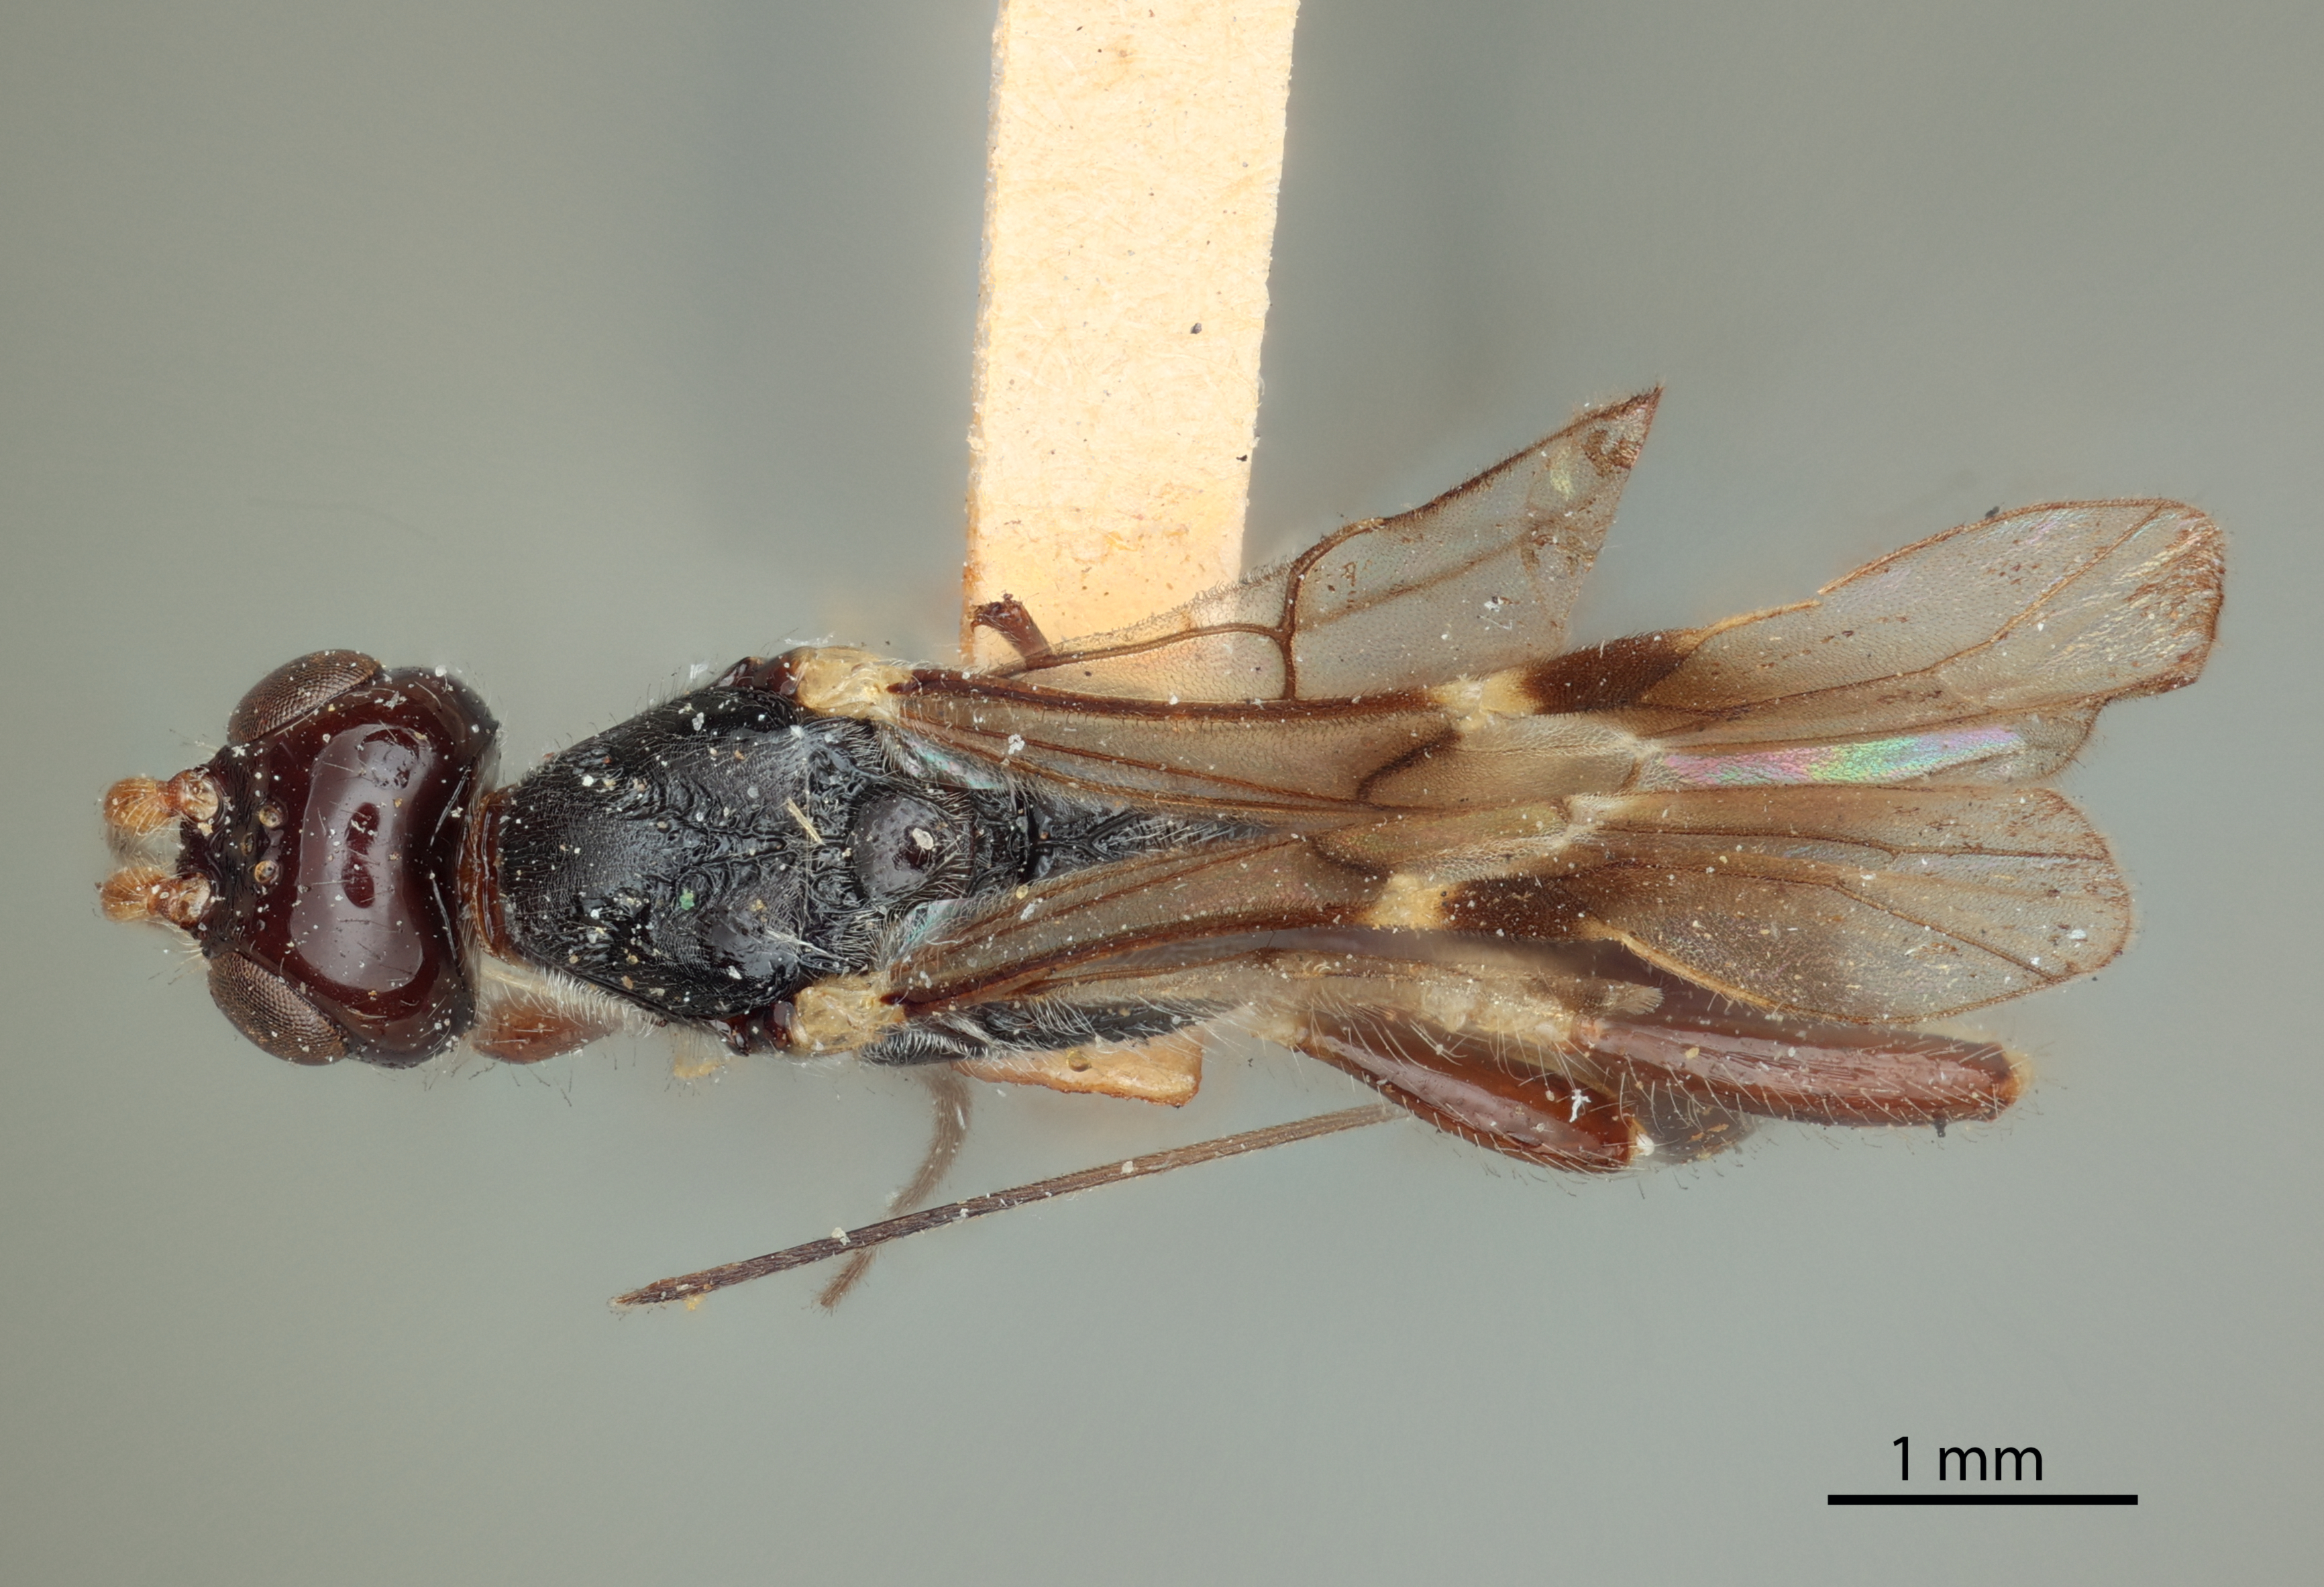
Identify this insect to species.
Spathius virbius
